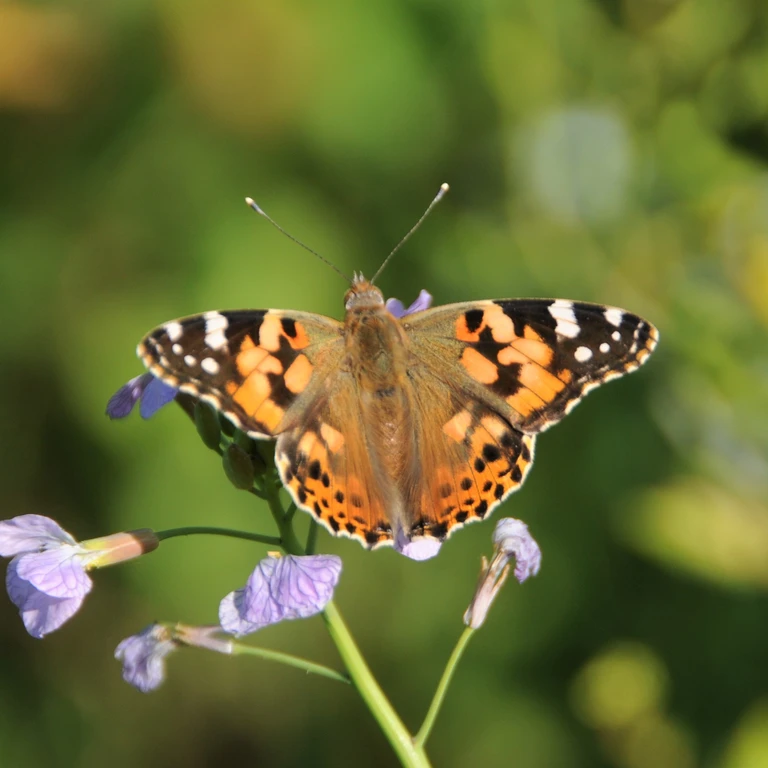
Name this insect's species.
Vanessa cardui
